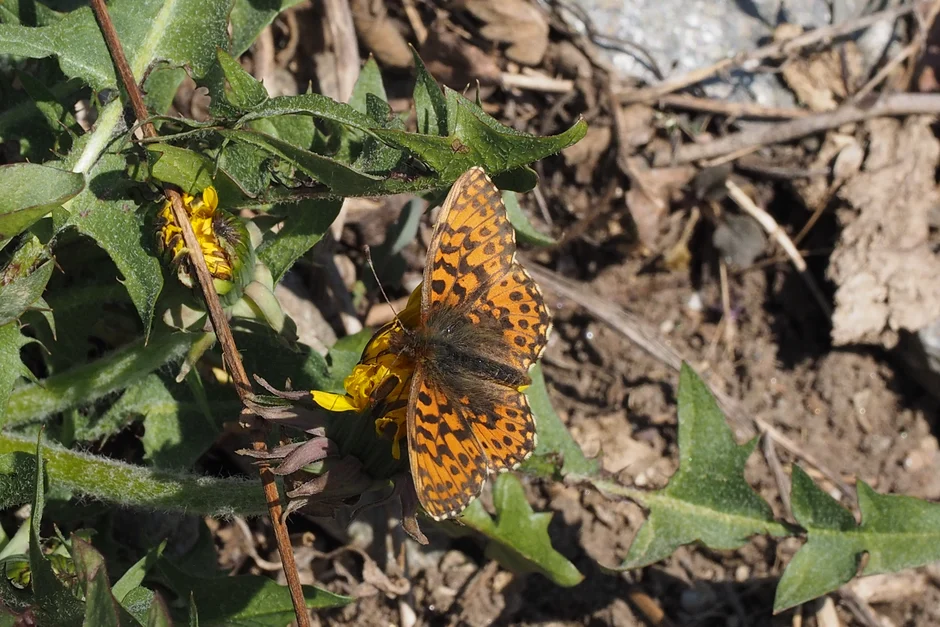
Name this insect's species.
Boloria dia
